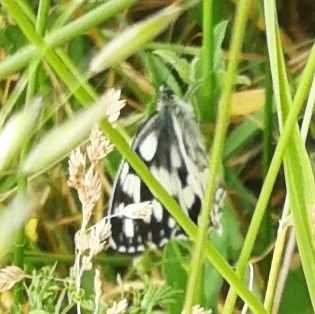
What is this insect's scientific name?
Melanargia galathea
